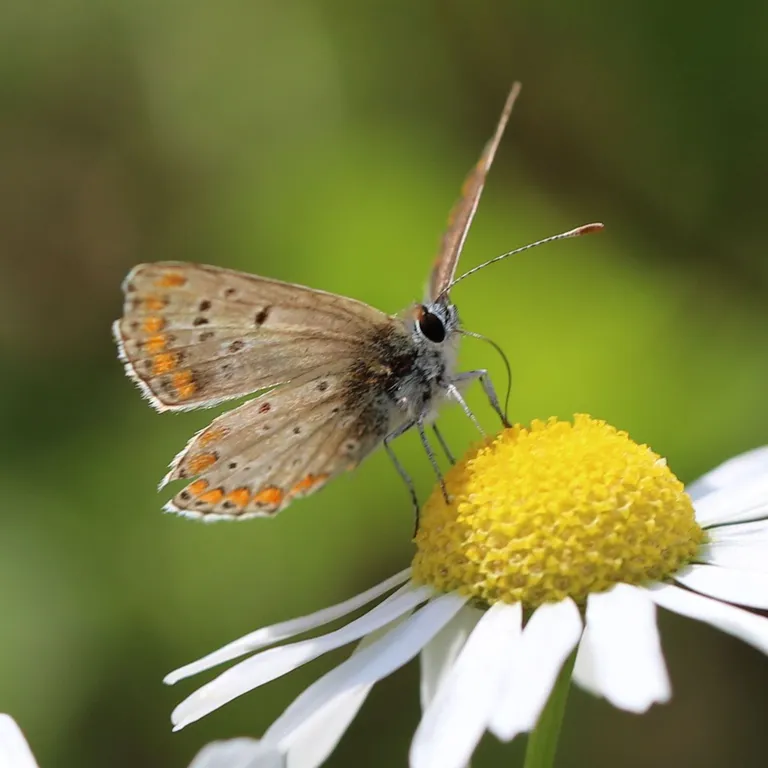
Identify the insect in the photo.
Aricia agestis/artaxerxes
